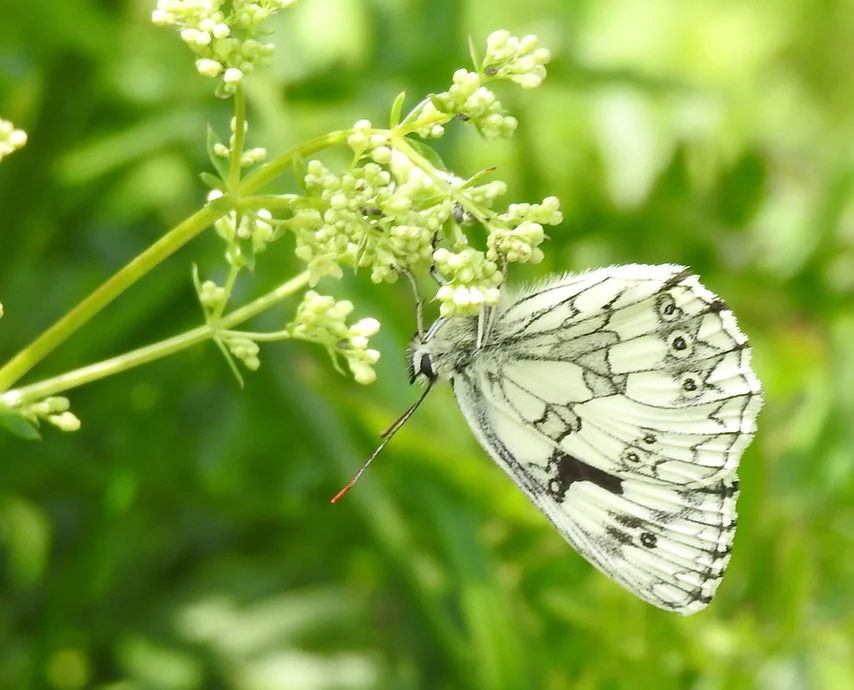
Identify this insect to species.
Melanargia galathea
